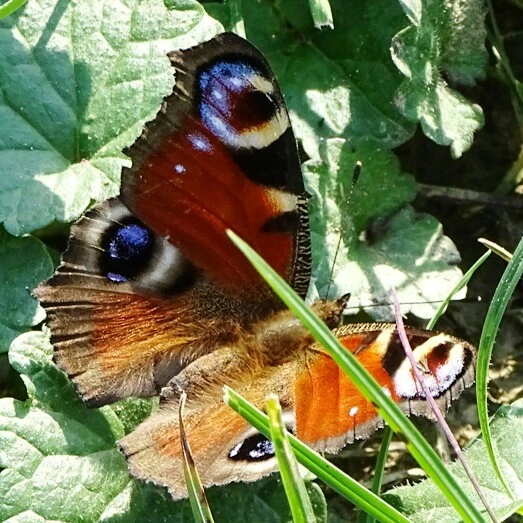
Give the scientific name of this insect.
Aglais io
